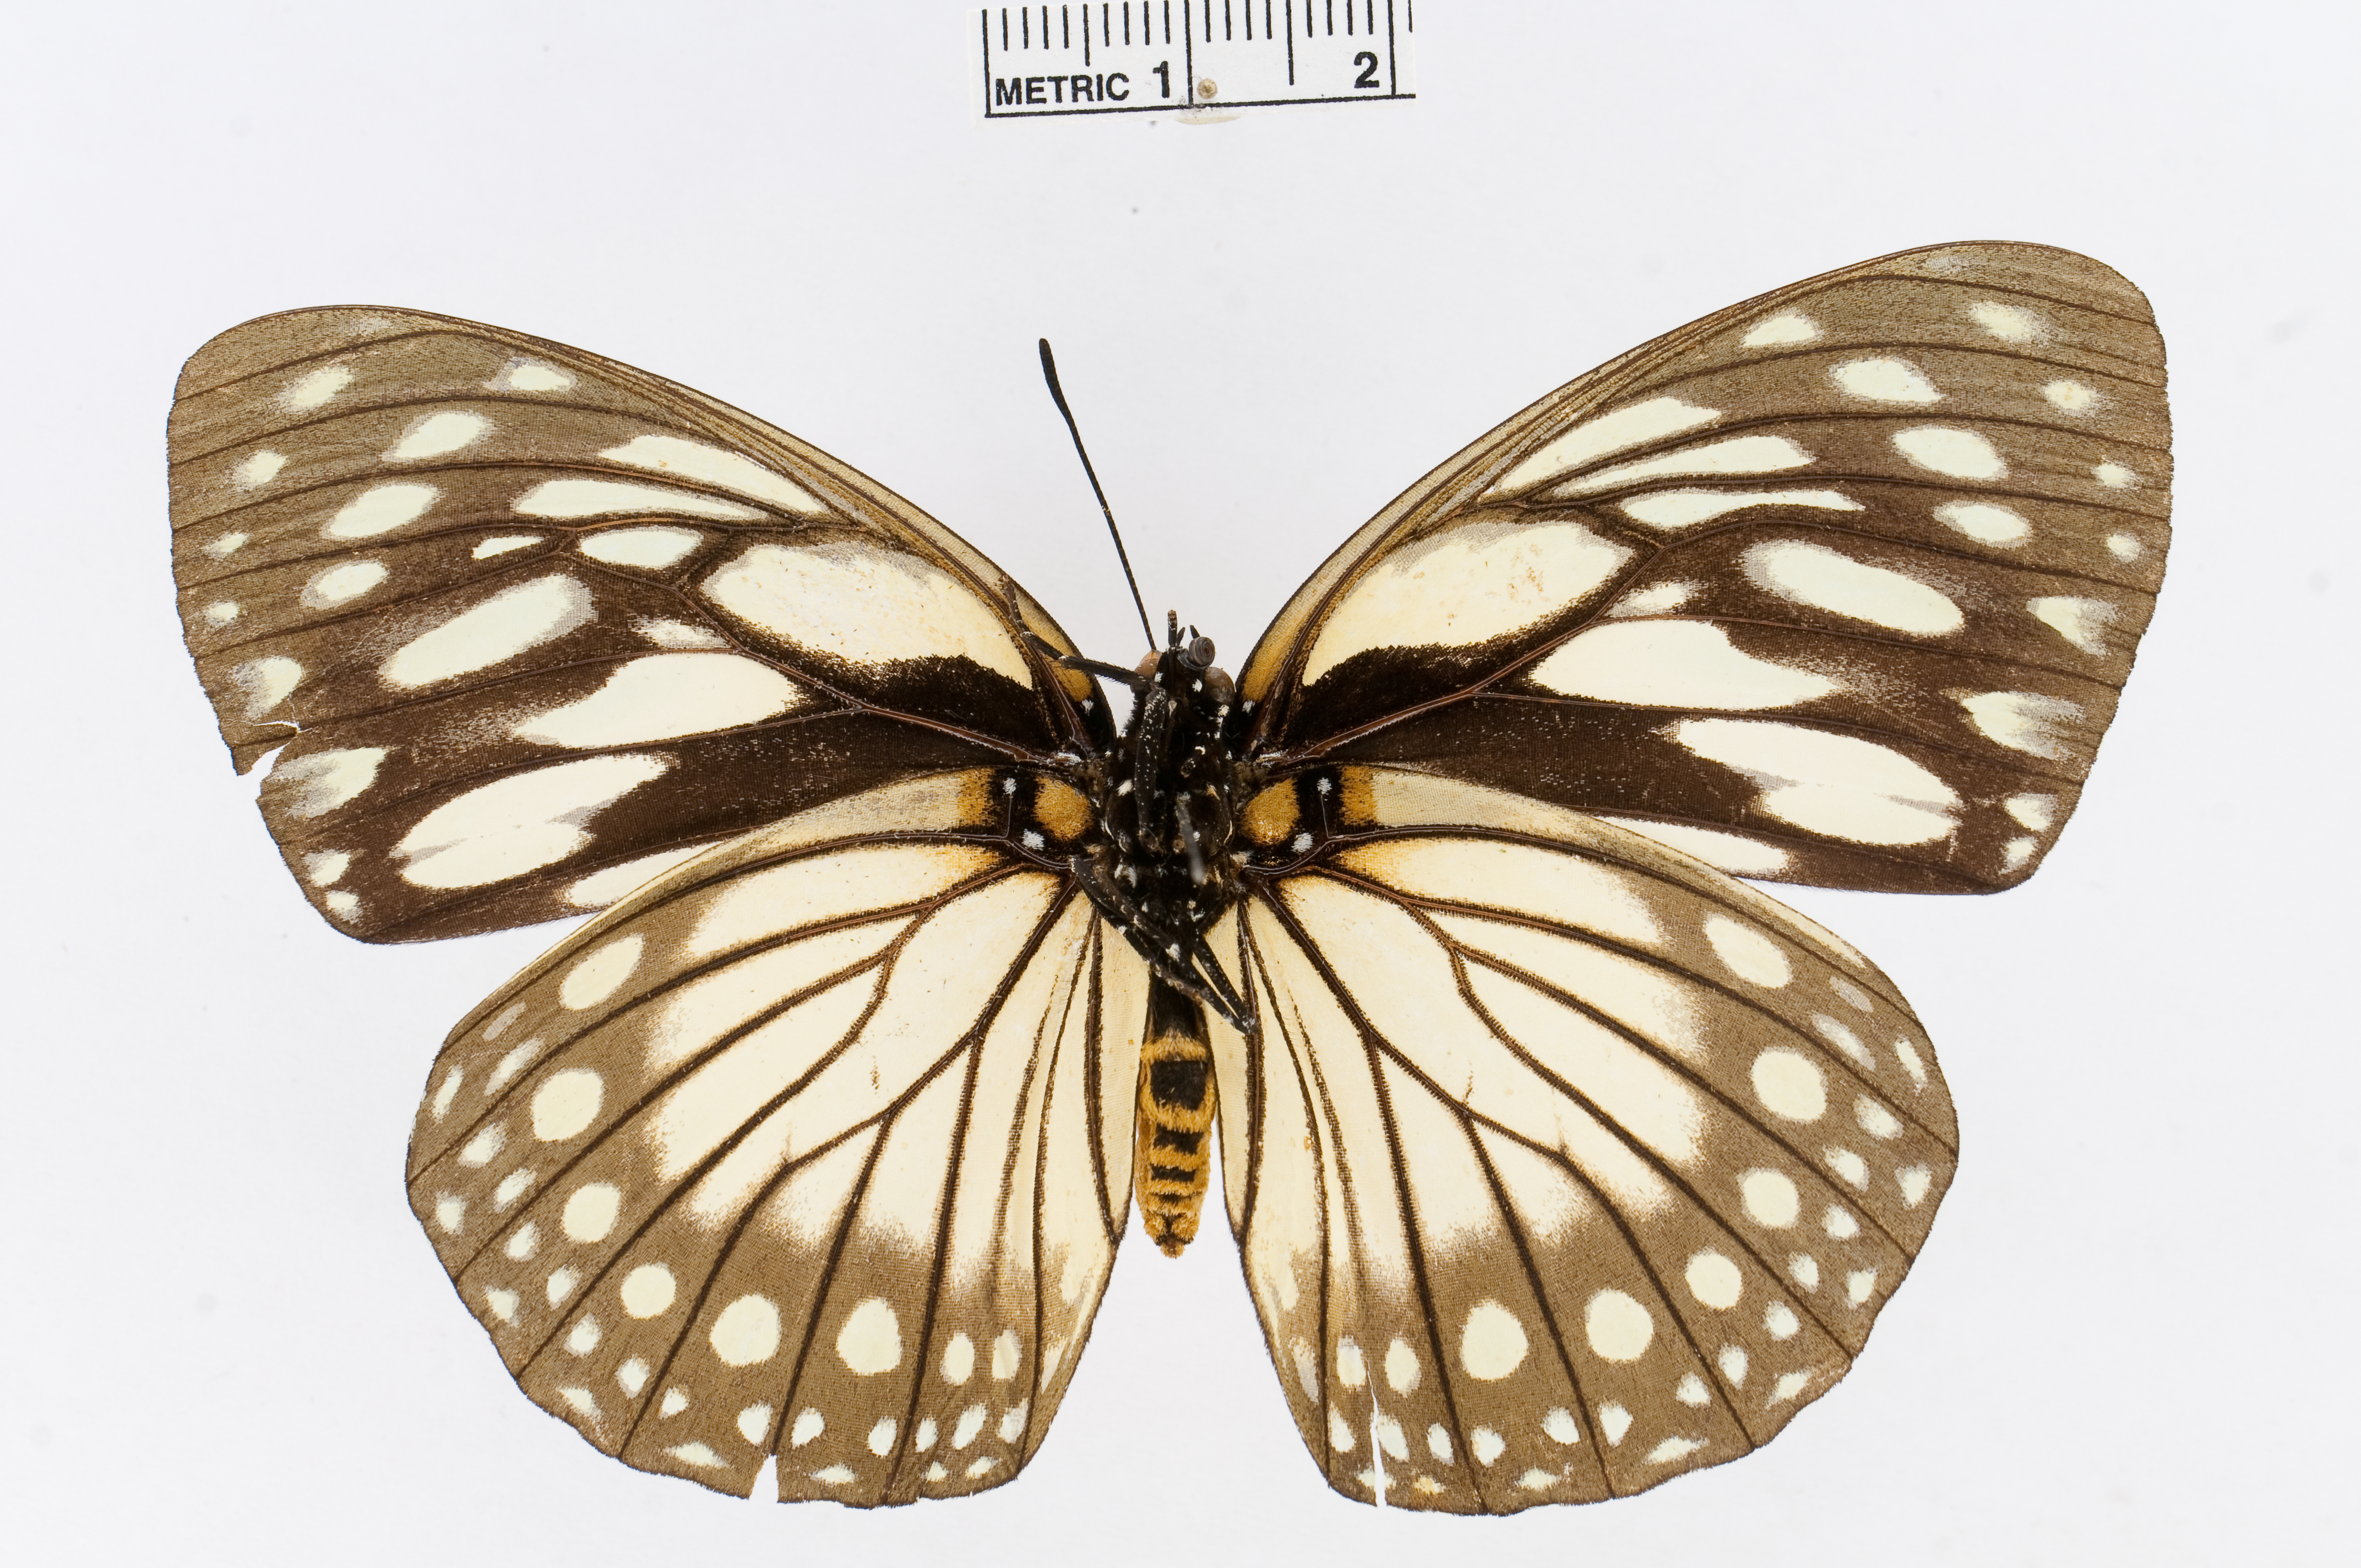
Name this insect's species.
Euxanthe crossleyi
